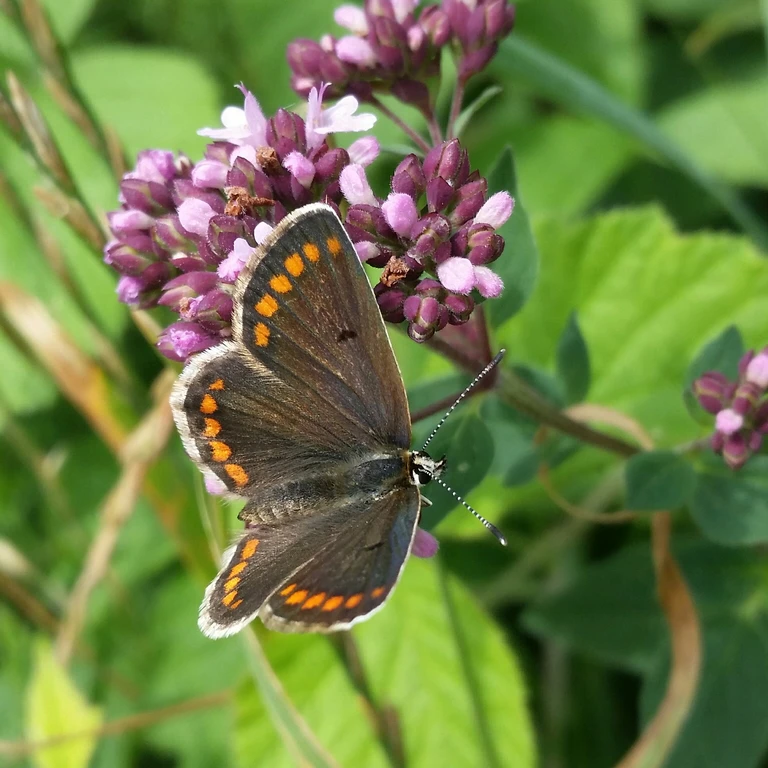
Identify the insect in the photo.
Aricia agestis/artaxerxes
